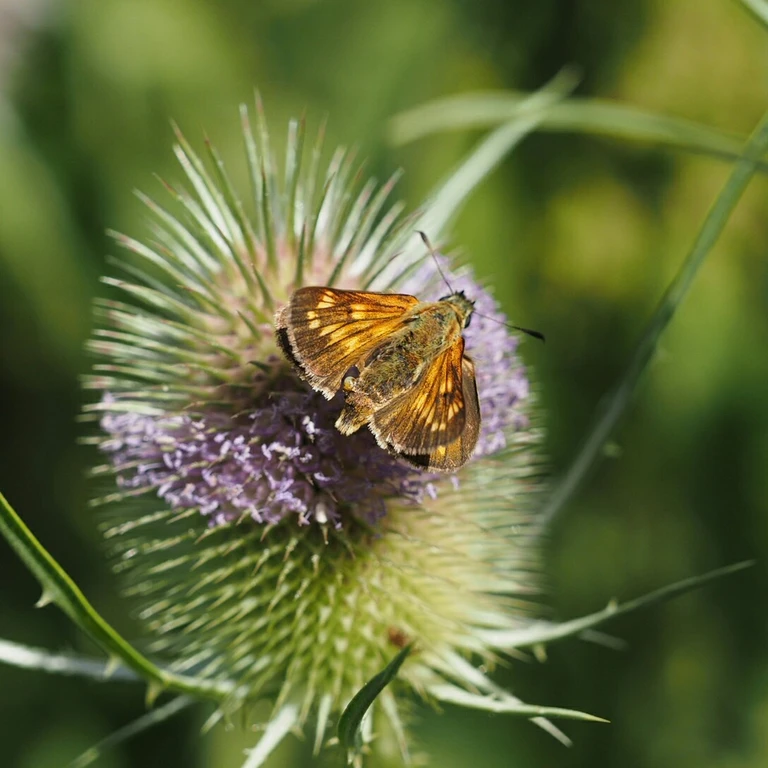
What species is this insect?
Ochlodes sylvanus (also Ochlodes venata)
